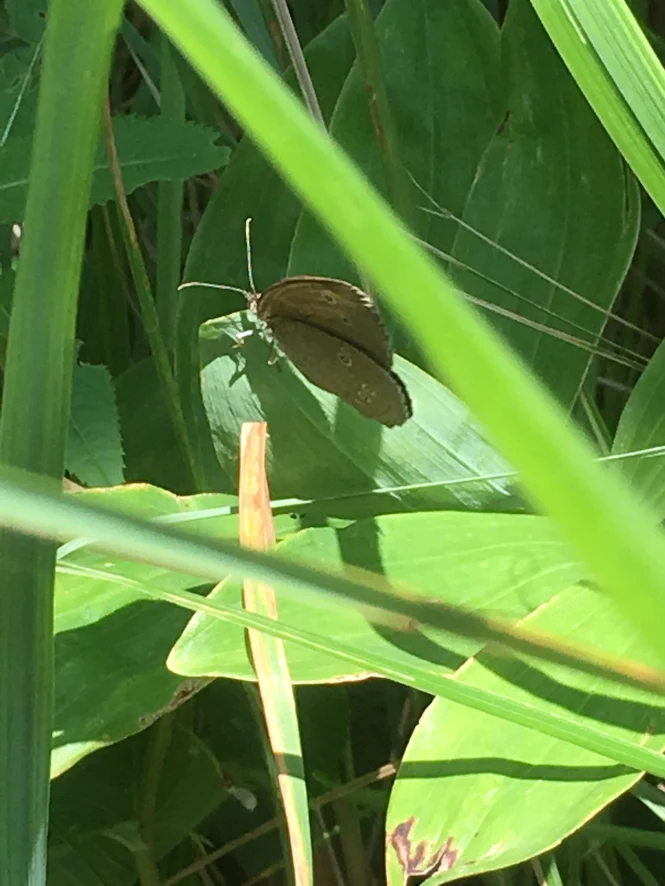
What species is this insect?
Aphantopus hyperantus
